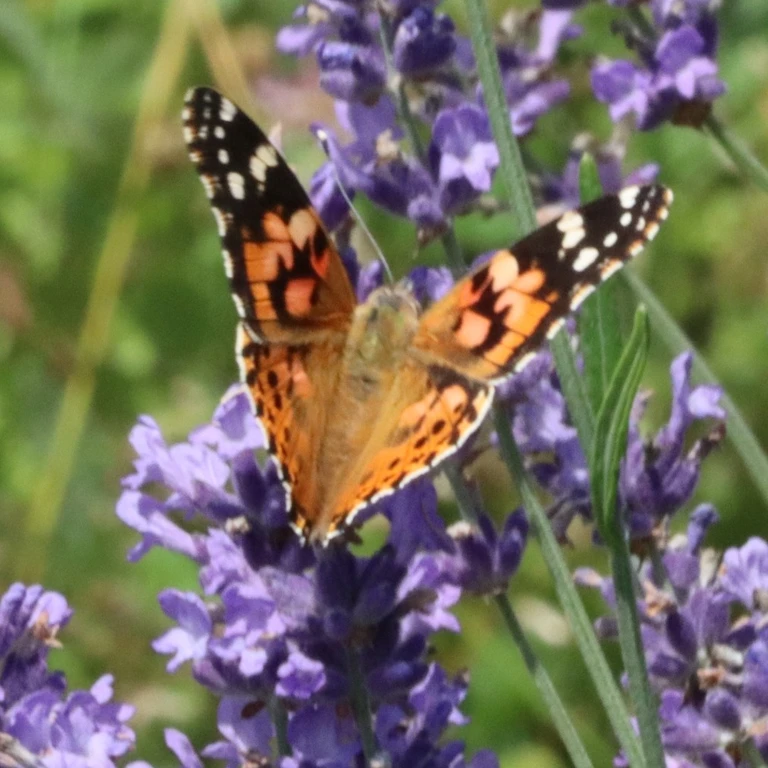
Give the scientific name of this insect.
Vanessa cardui
